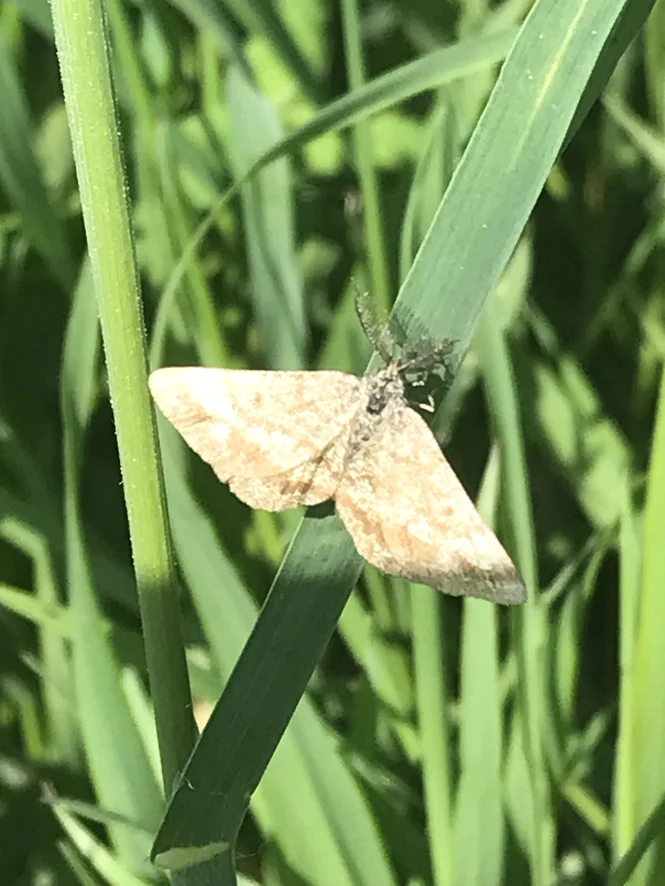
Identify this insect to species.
Ematurga atomaria
